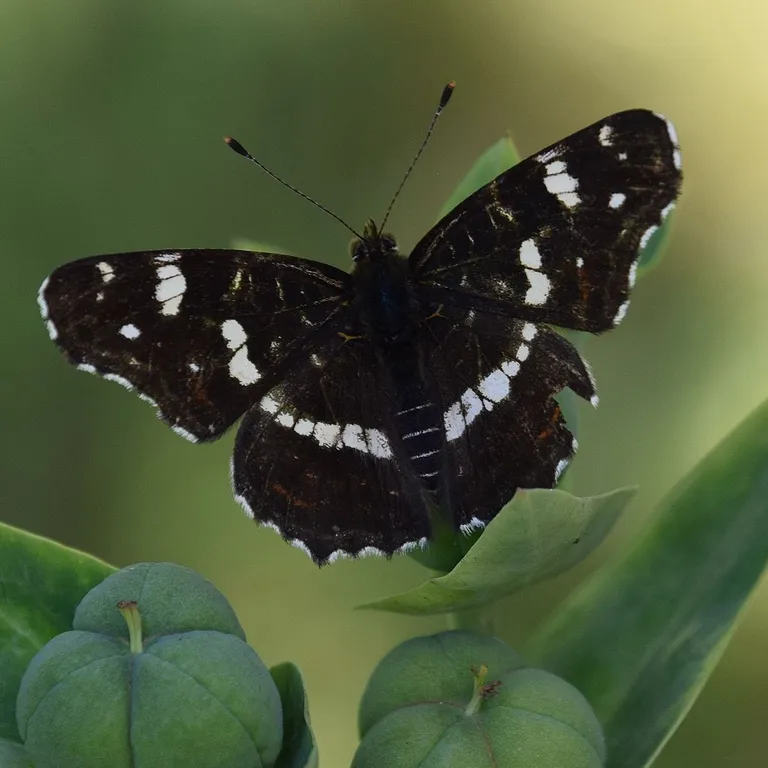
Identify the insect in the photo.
Araschnia levana
